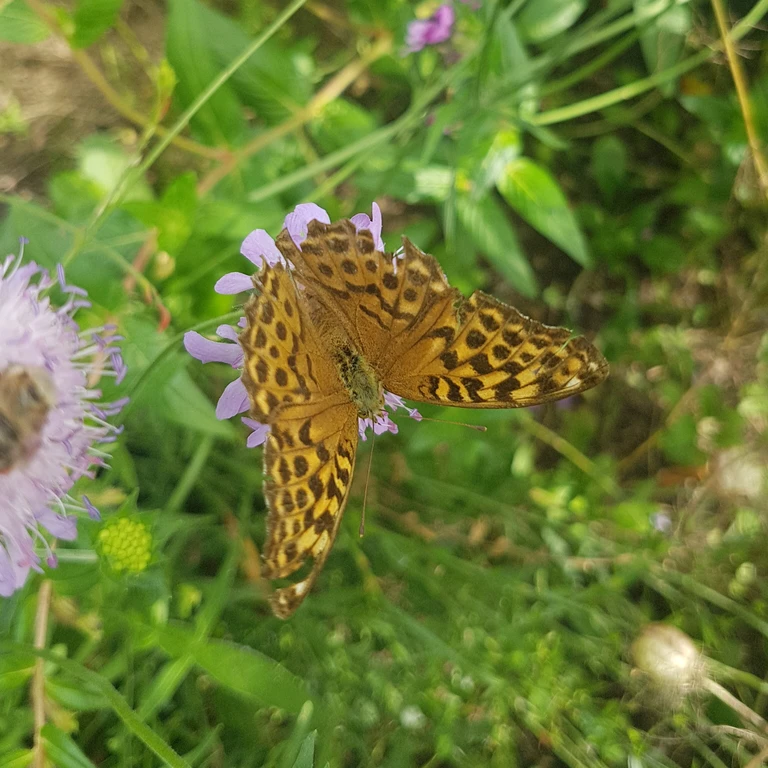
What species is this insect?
Argynnis paphia
